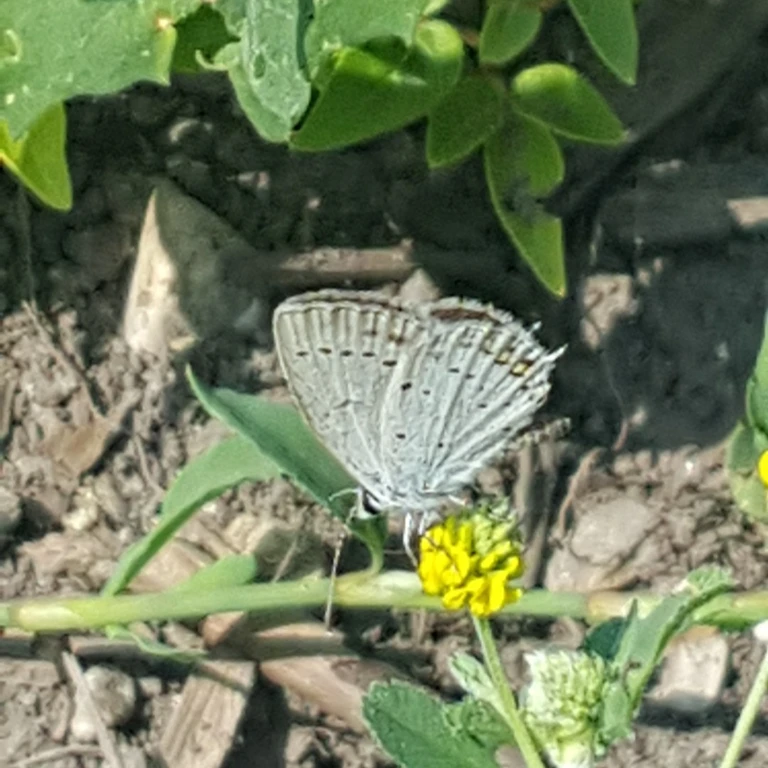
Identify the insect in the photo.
Cupido argiades (also Elkalyce argiades)
